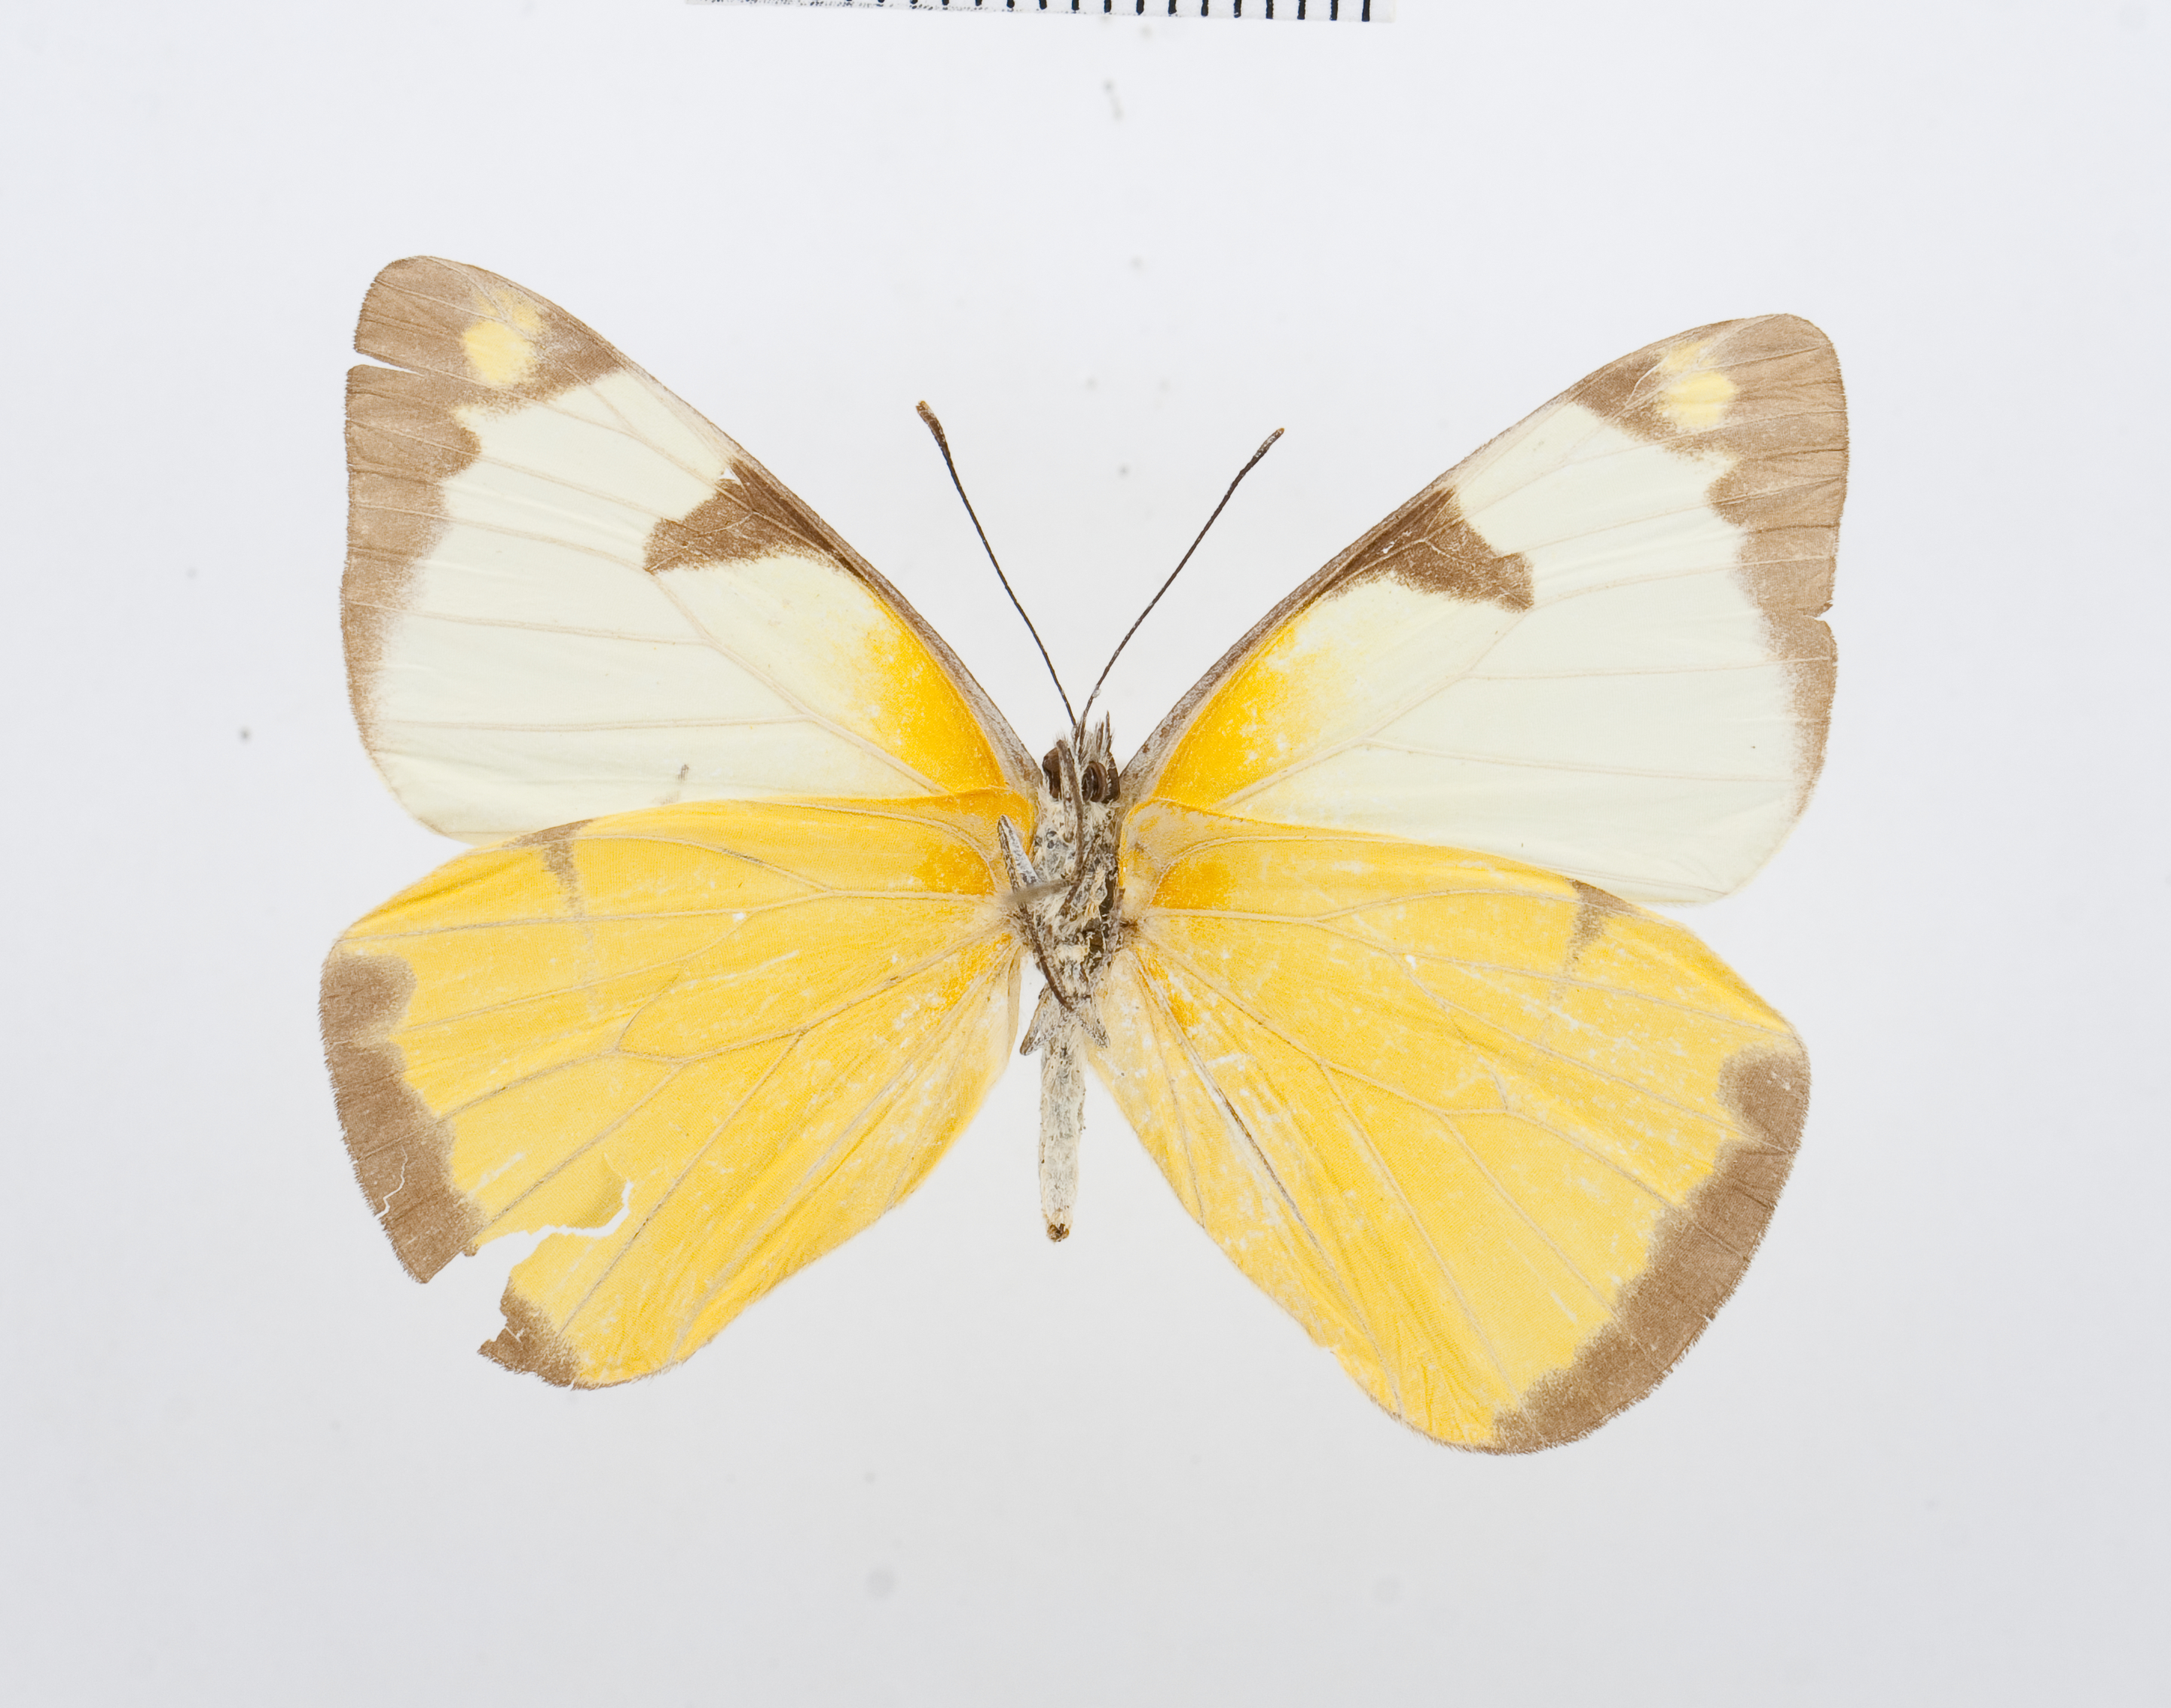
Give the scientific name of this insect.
Melete salacia
